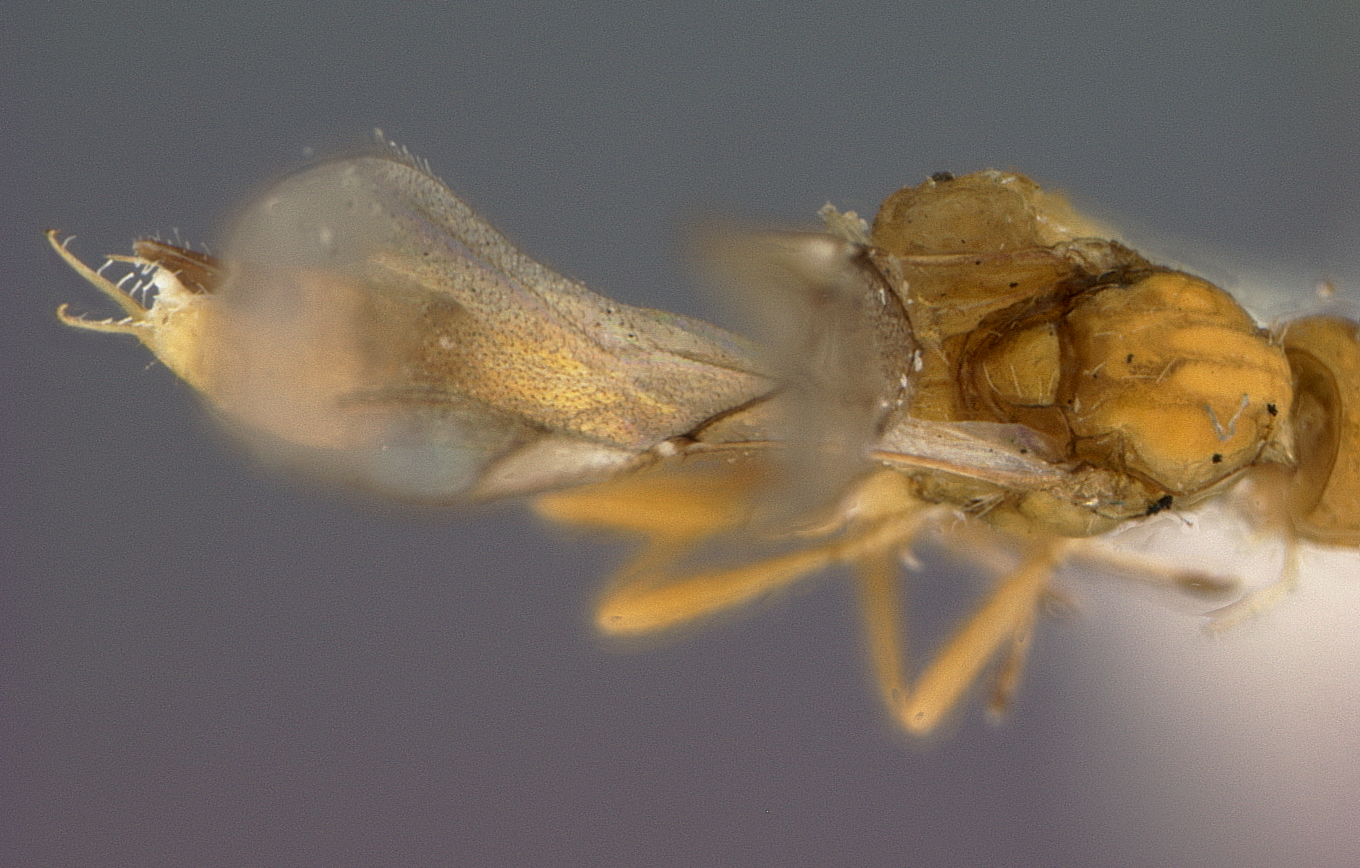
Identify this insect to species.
Trioxys struma
